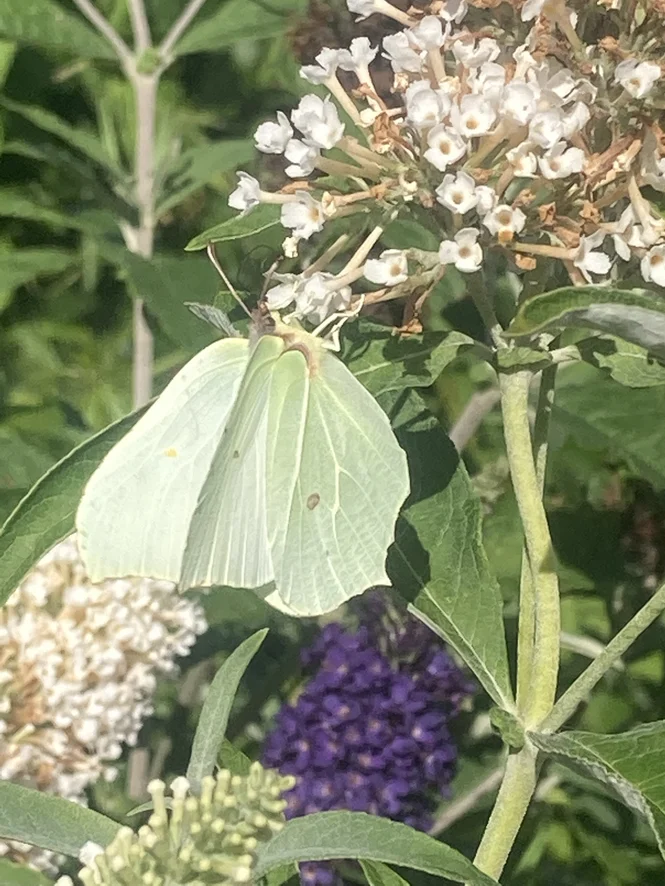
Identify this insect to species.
Gonepteryx rhamni
